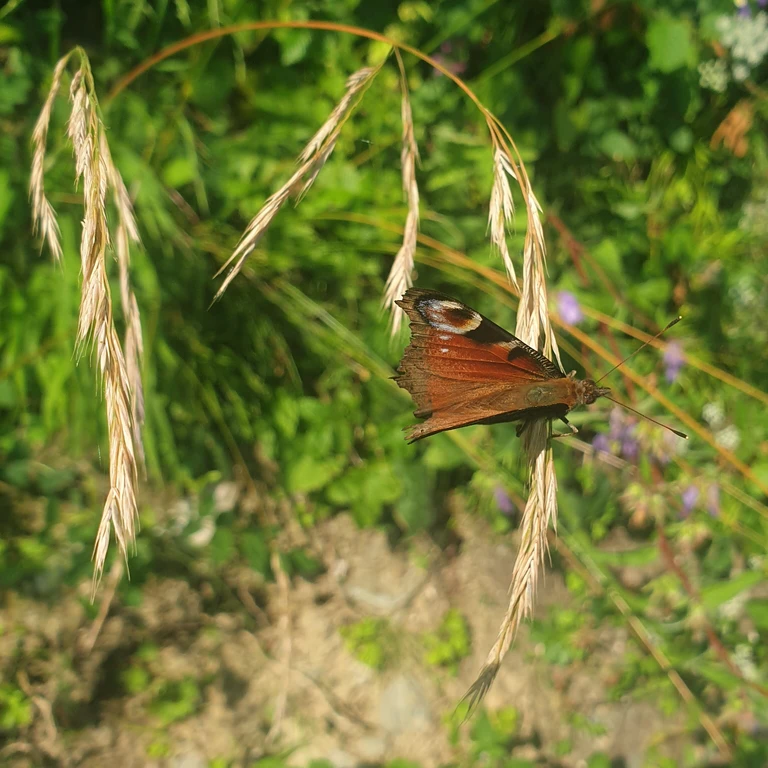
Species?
Aglais io
